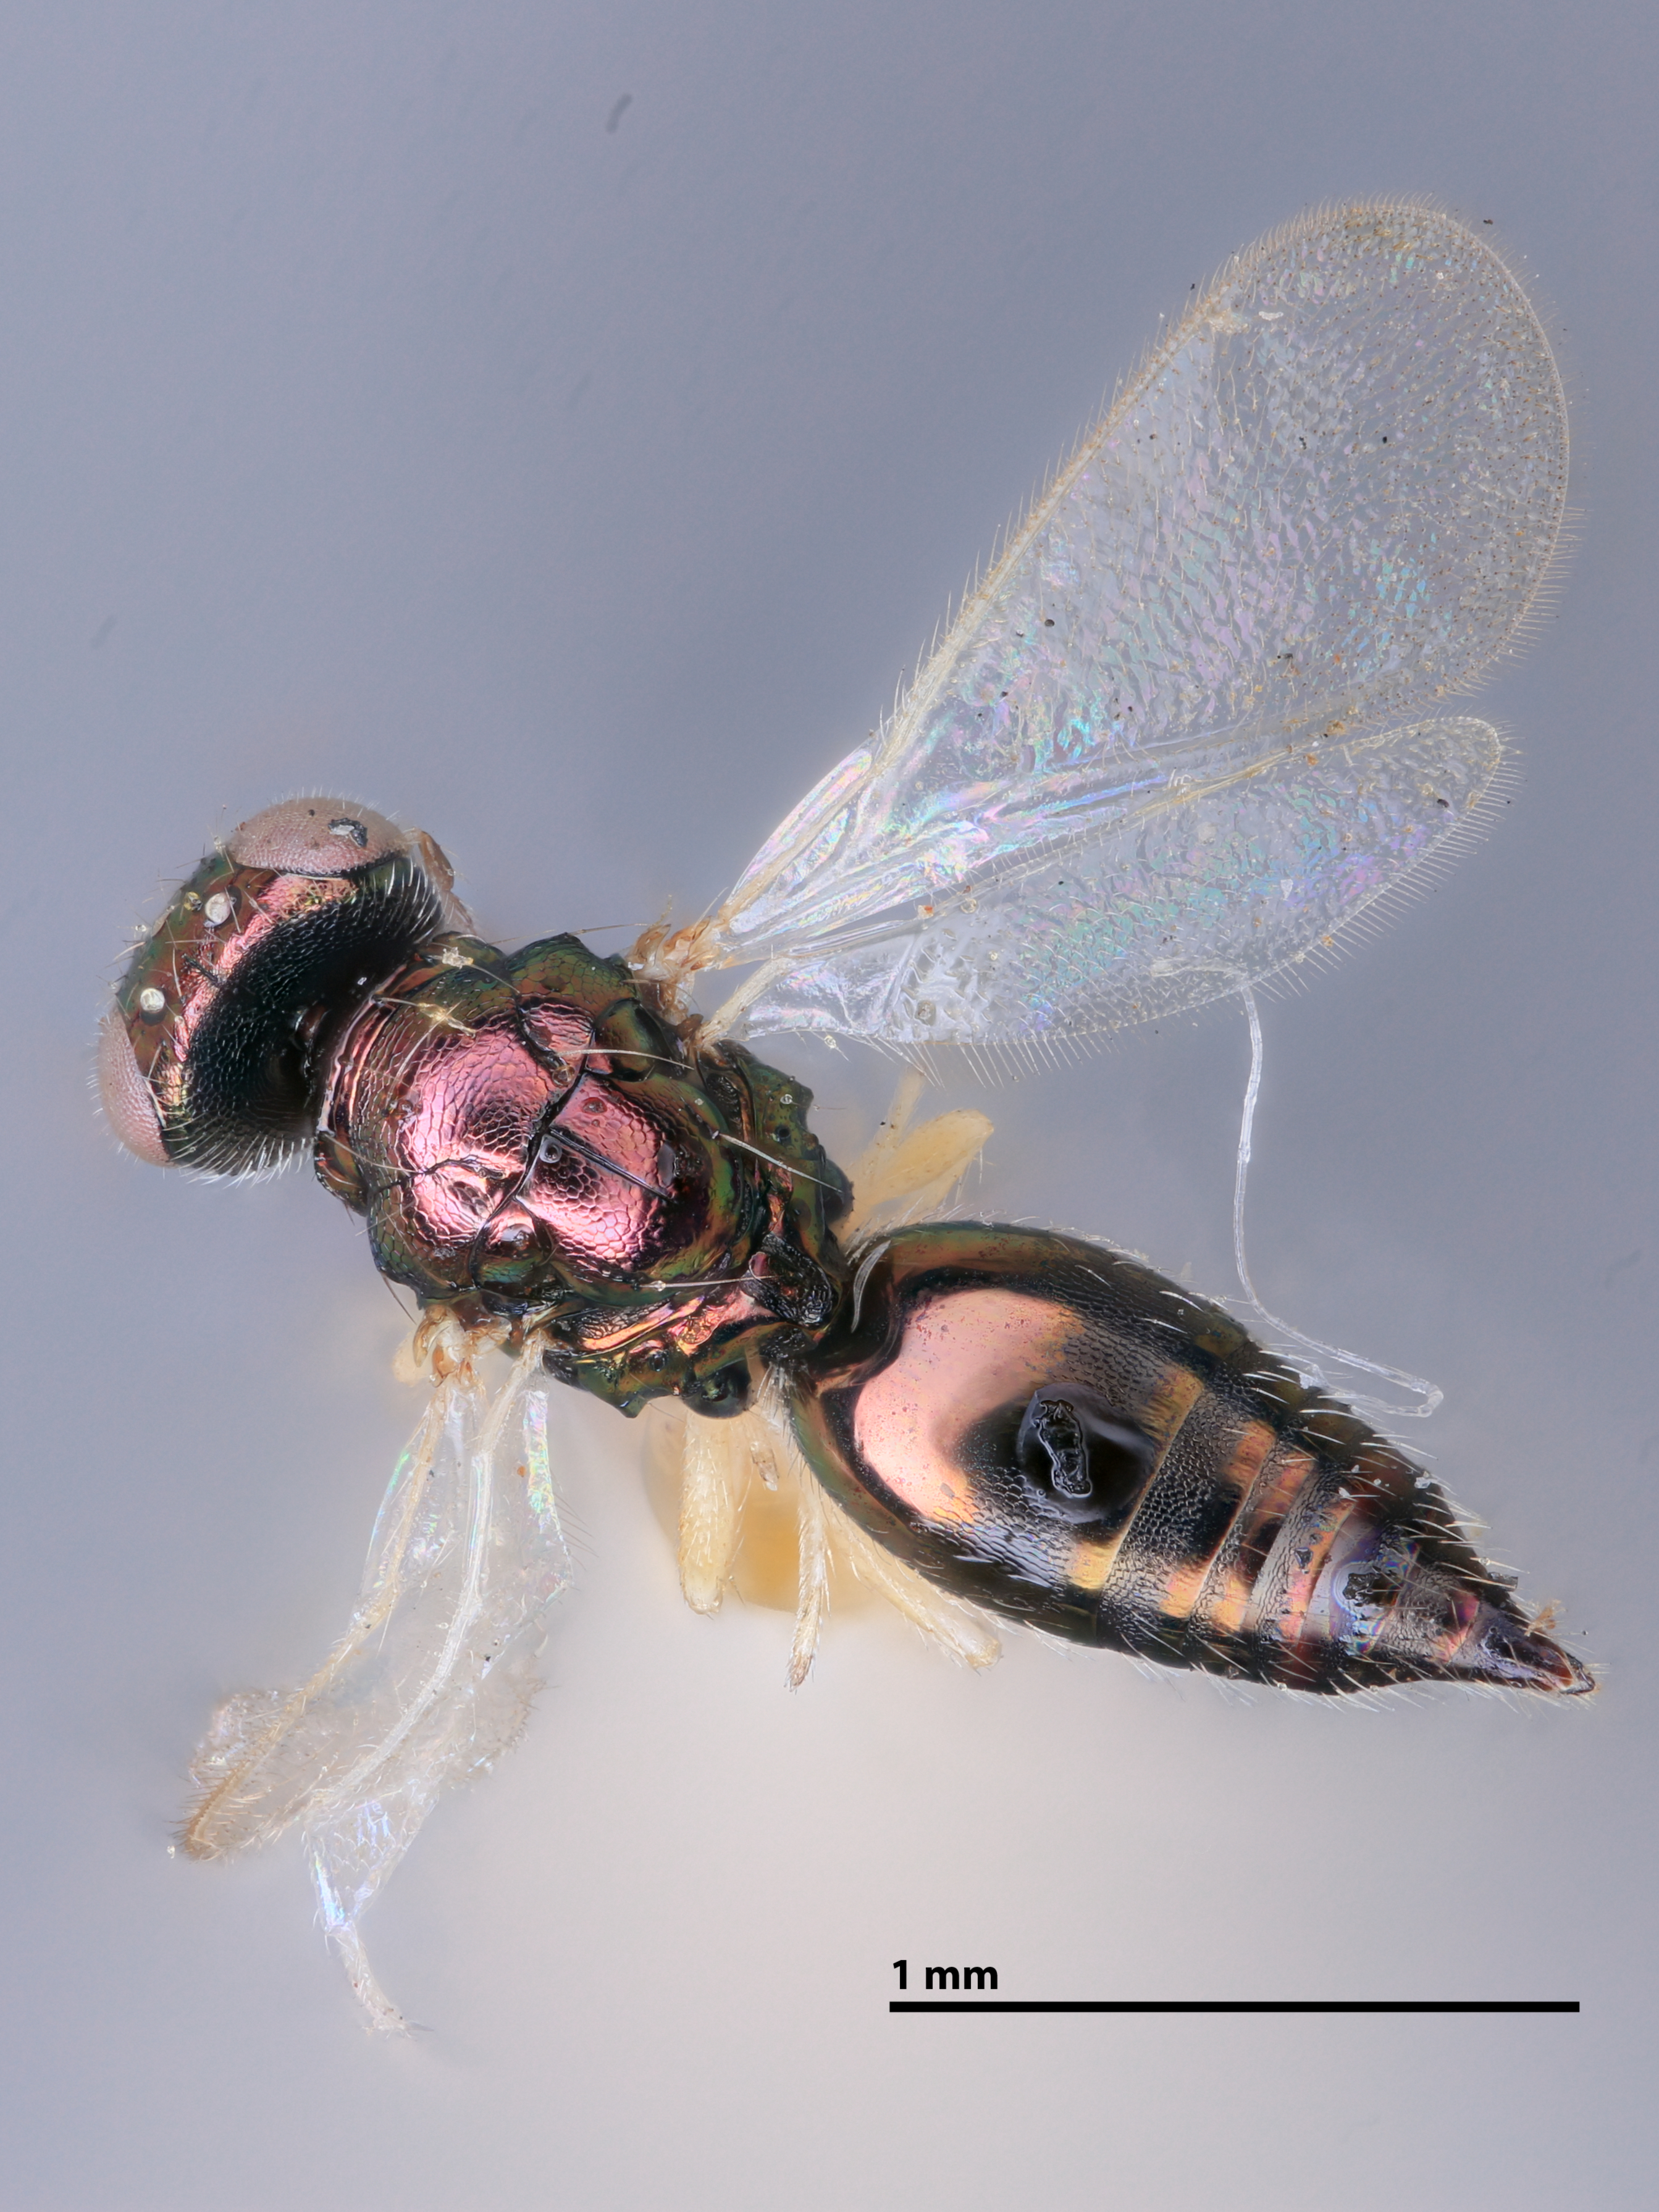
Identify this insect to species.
Horismenus ignotus
